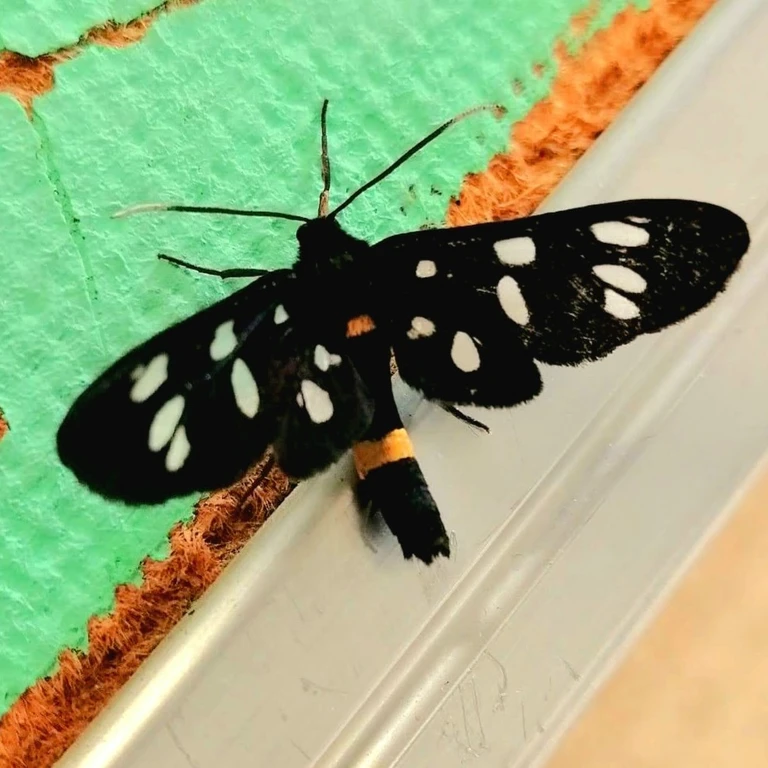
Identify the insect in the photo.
Amata phegea
